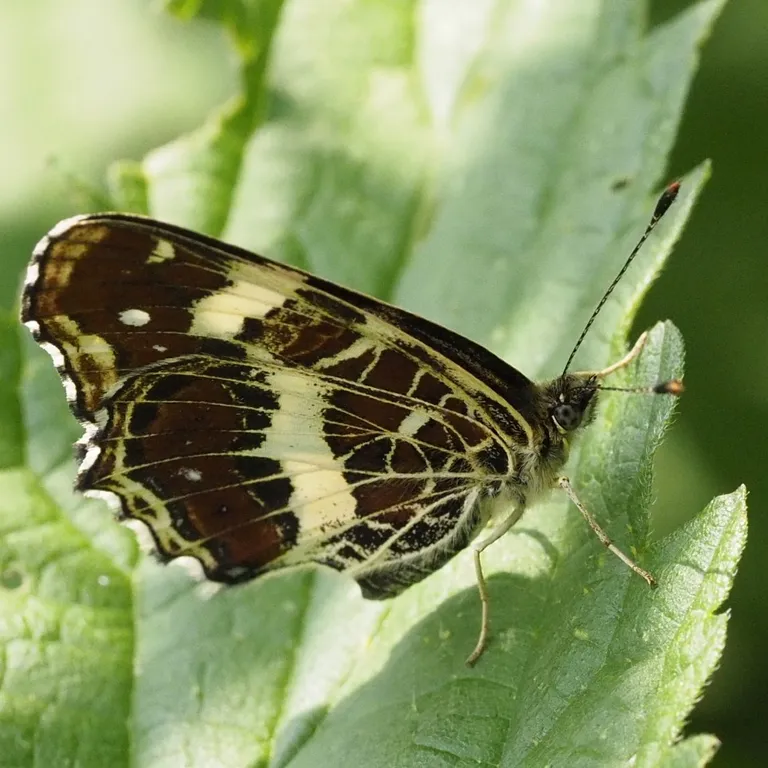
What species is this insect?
Araschnia levana
